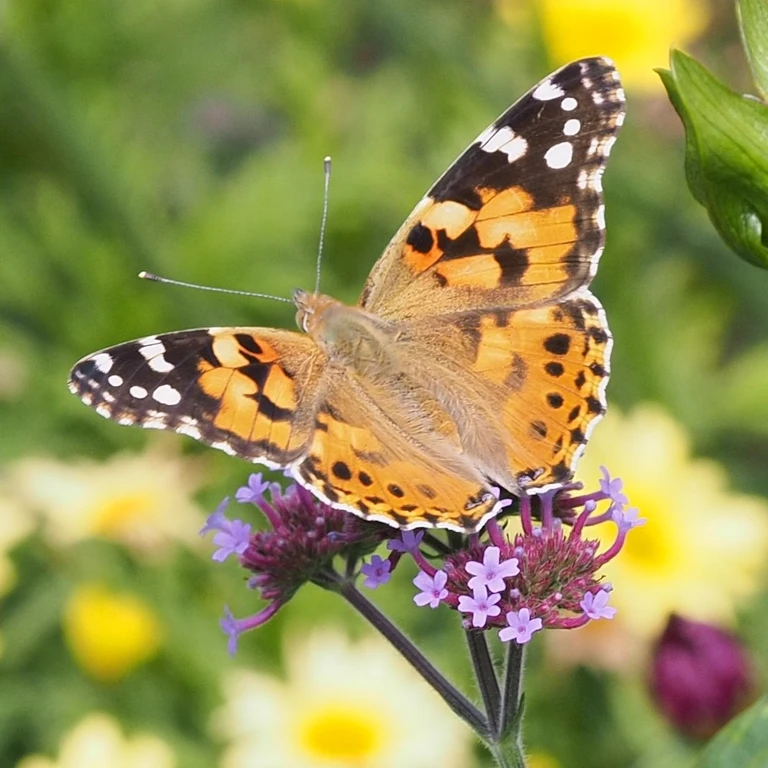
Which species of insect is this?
Vanessa cardui
